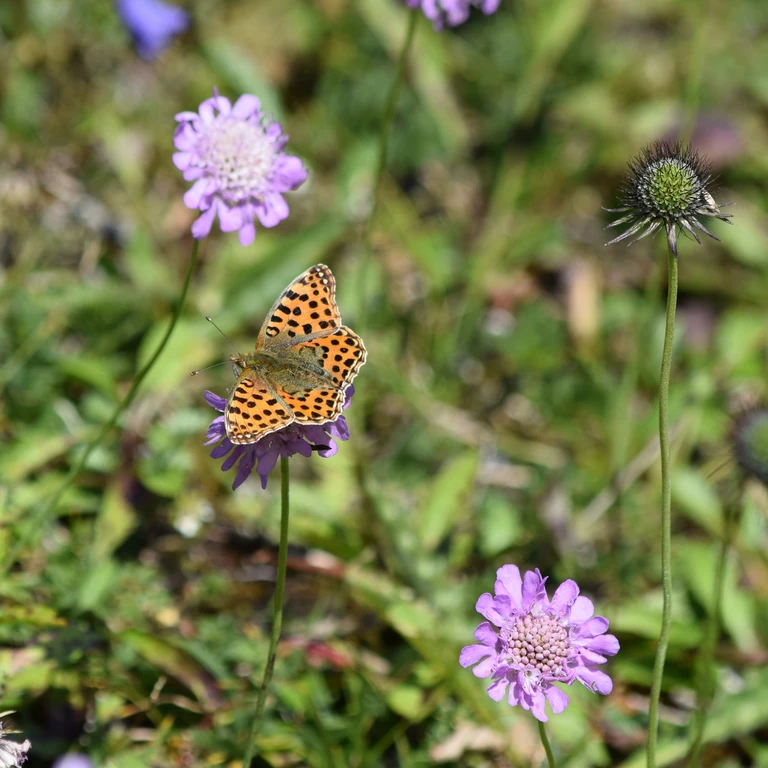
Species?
Issoria lathonia
